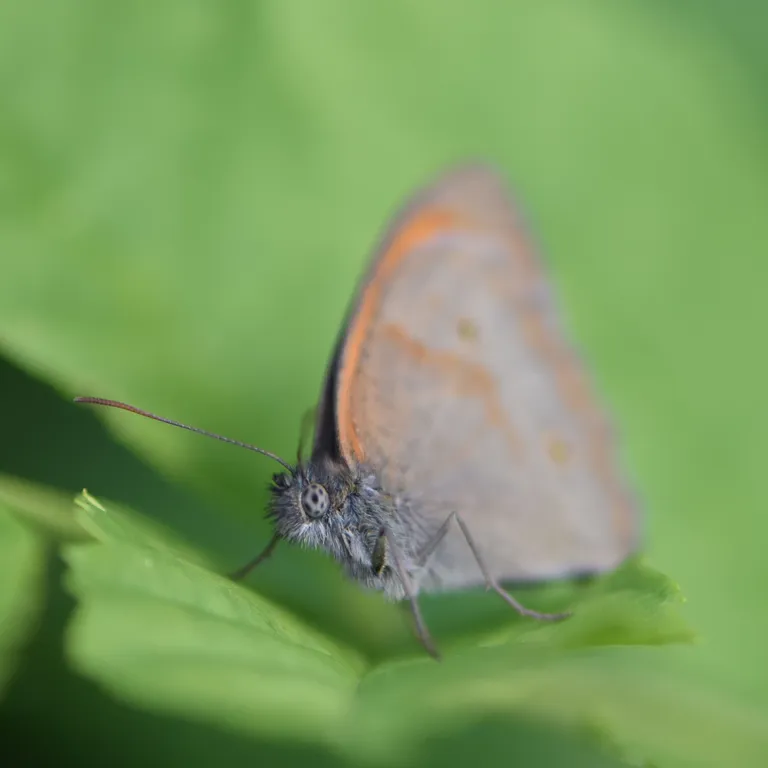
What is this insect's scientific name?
Maniola jurtina
